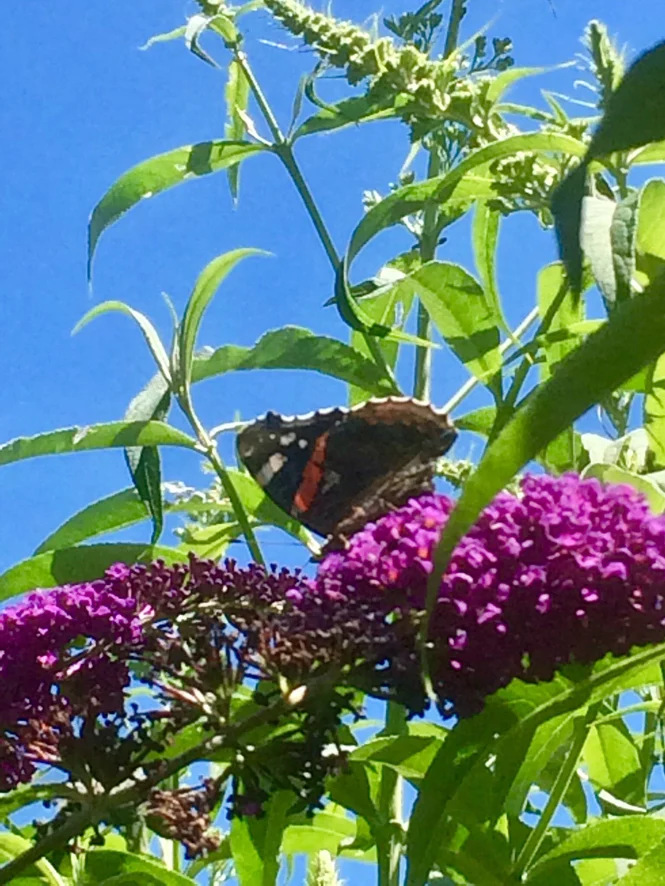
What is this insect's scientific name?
Vanessa atalanta
